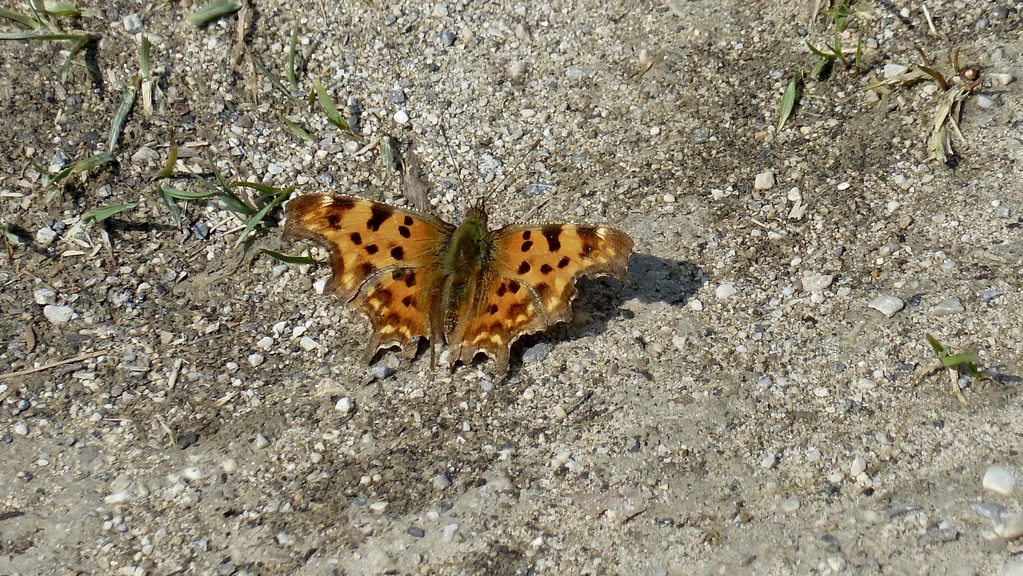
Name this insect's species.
Polygonia c-album
